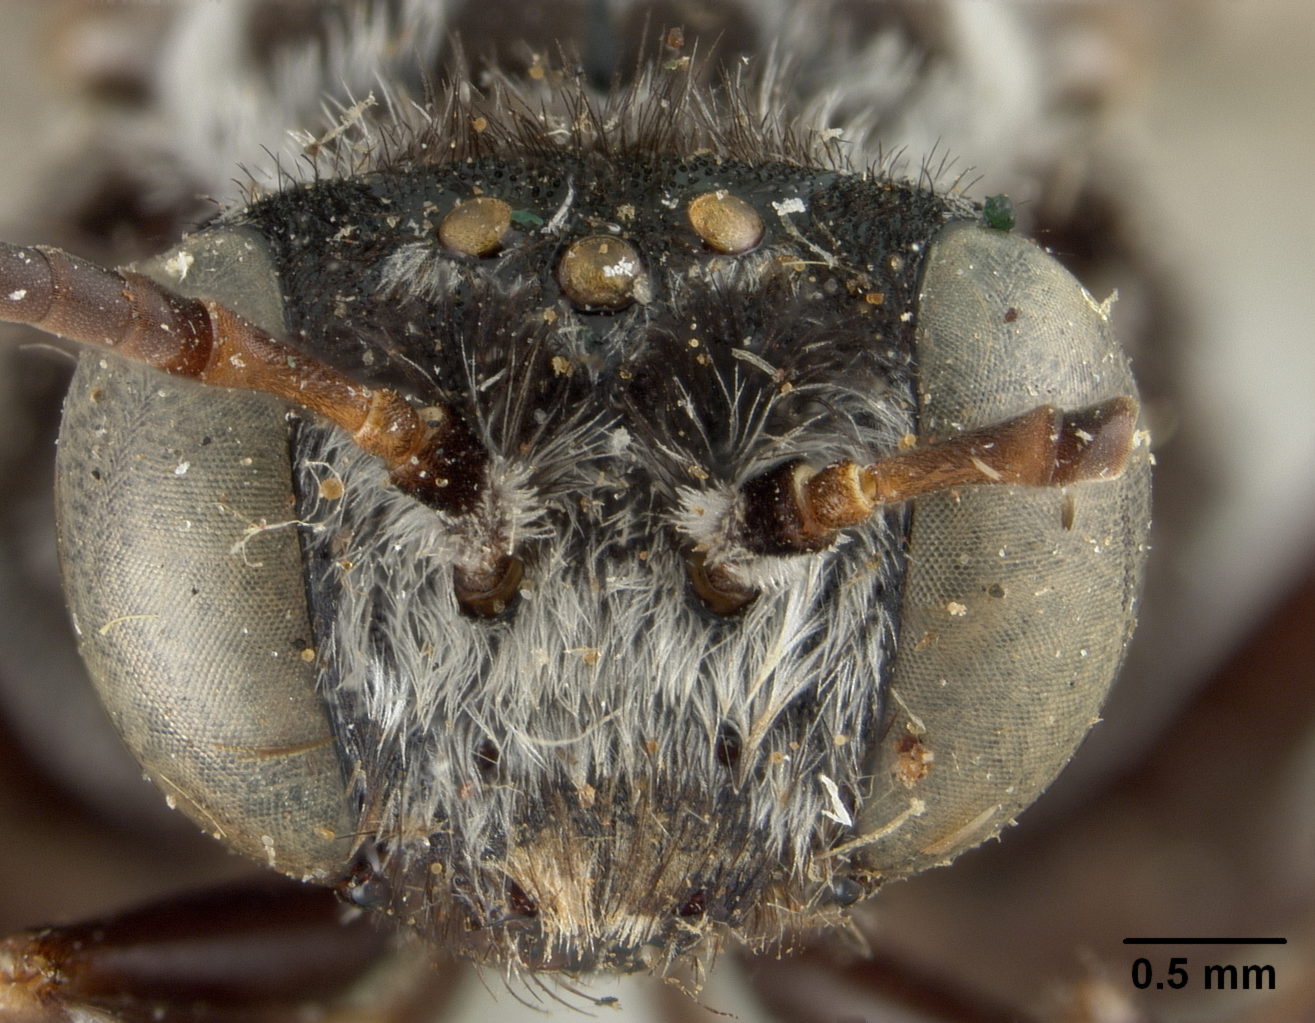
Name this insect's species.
Isepeolus bruneri
